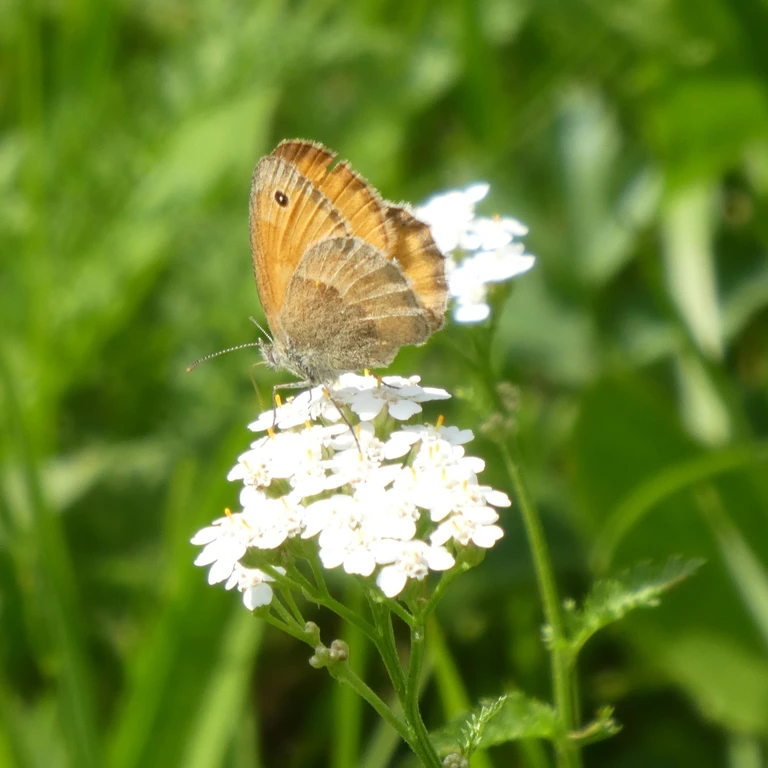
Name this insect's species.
Coenonympha pamphilus
